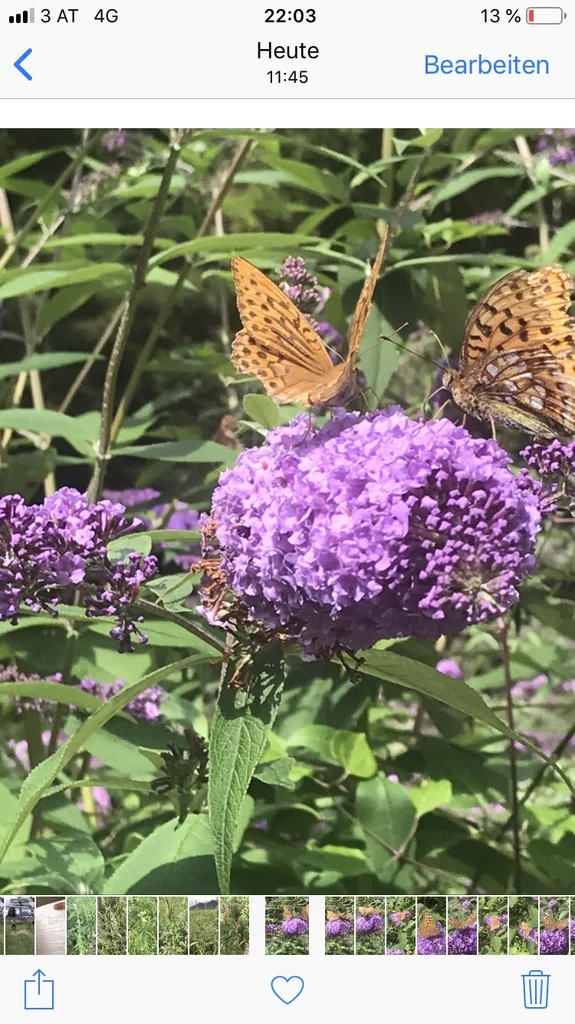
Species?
Argynnis paphia
